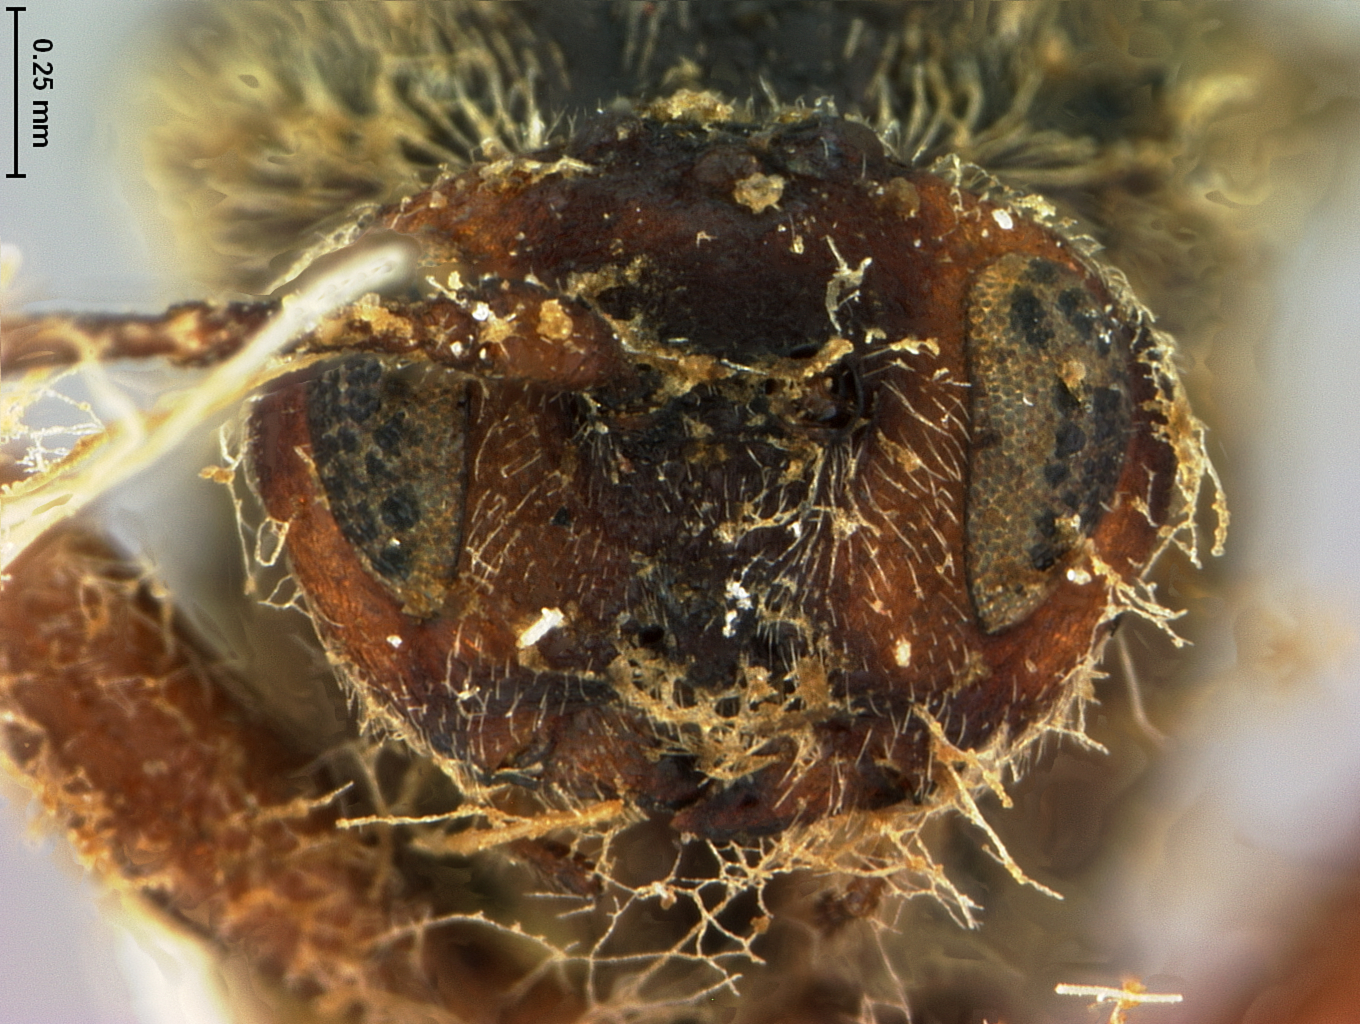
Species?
Callaspidia quercus-globulus
